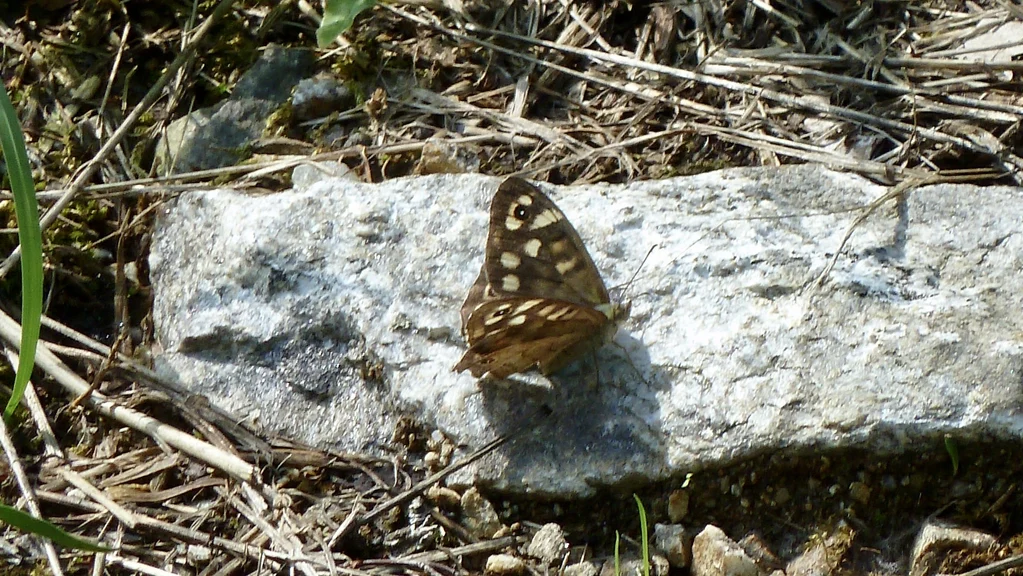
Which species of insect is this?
Pararge aegeria
